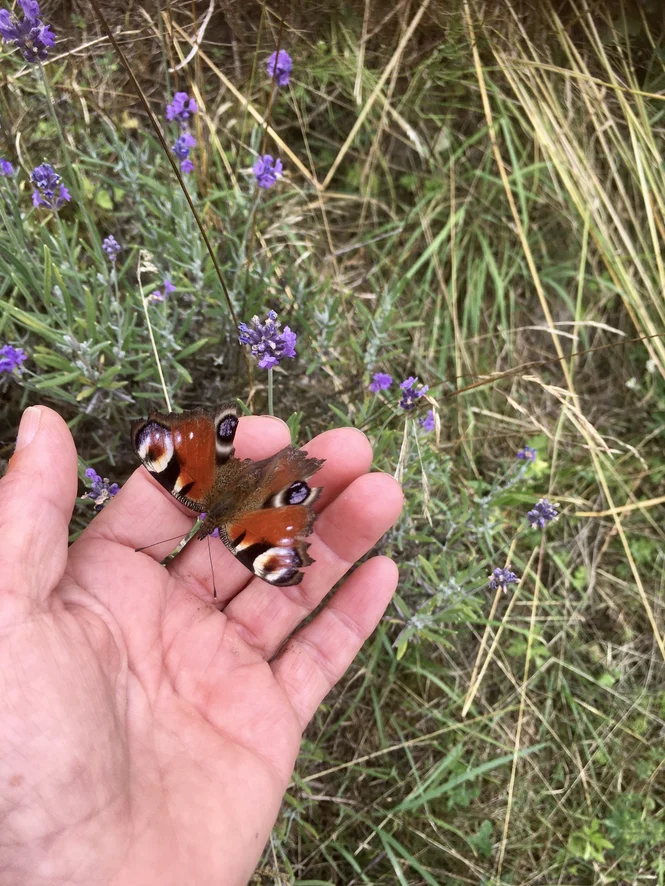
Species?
Aglais io
